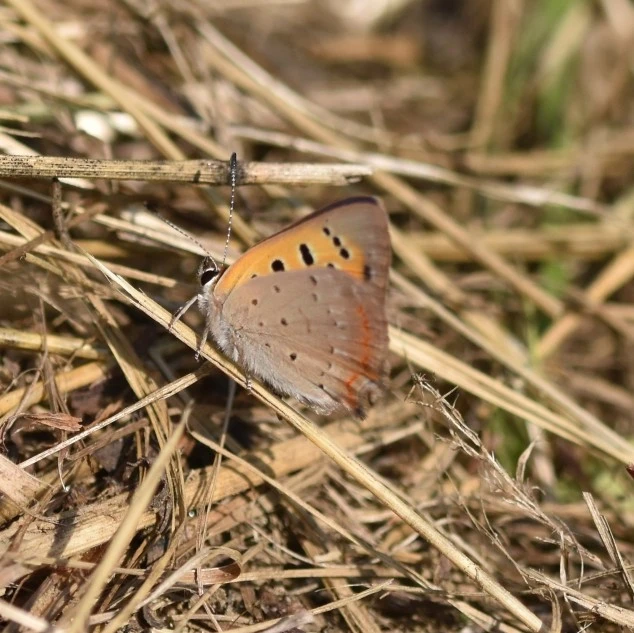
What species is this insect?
Lycaena phlaeas
